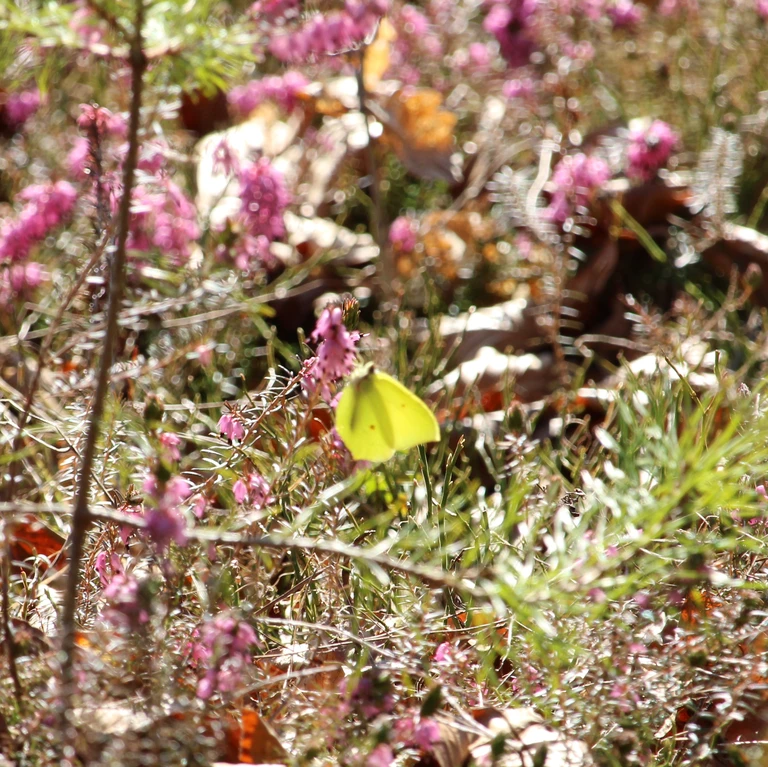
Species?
Gonepteryx rhamni
